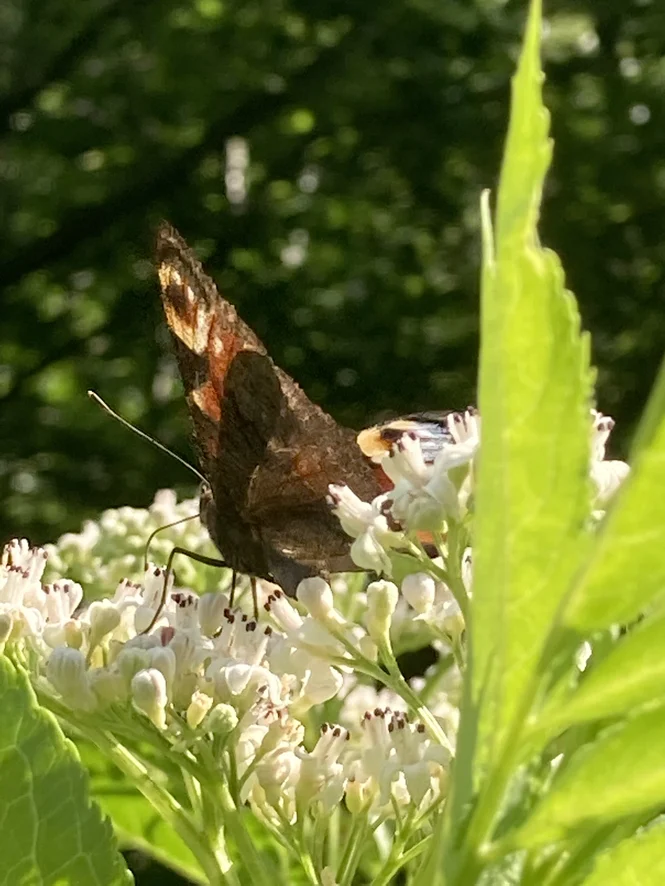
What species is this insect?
Aglais io
